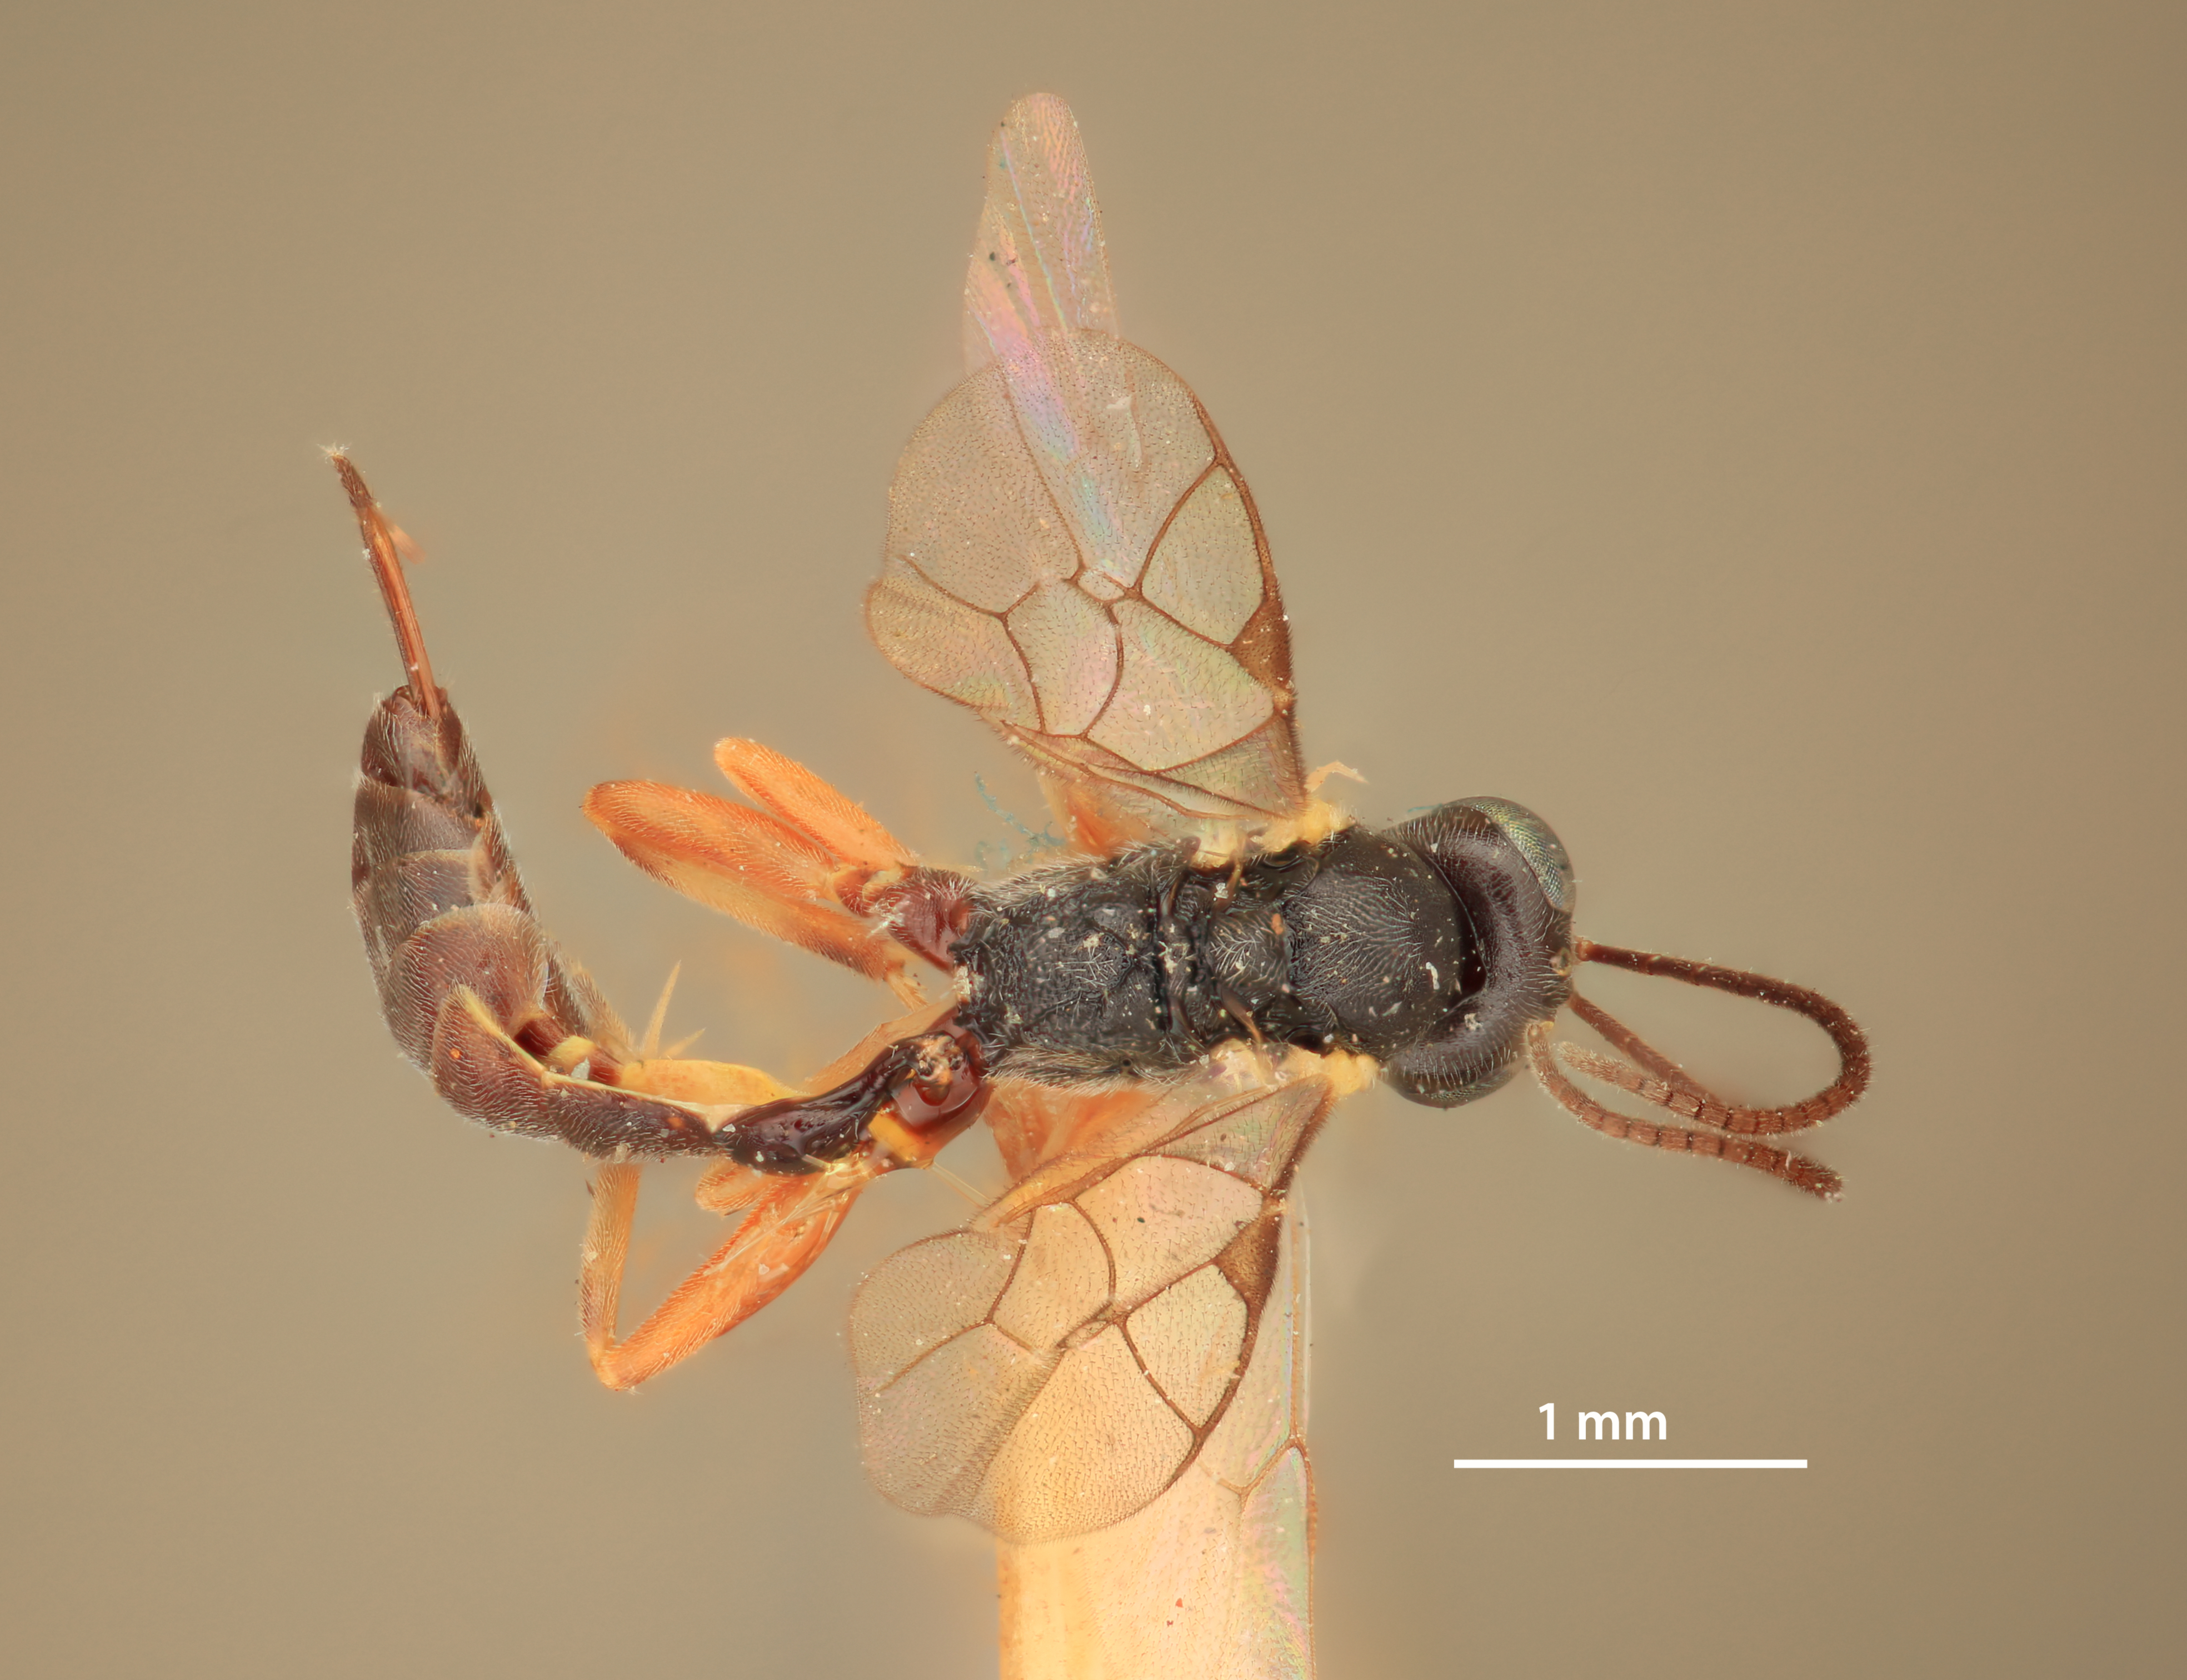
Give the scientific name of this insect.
Limnerium discoocellellae
